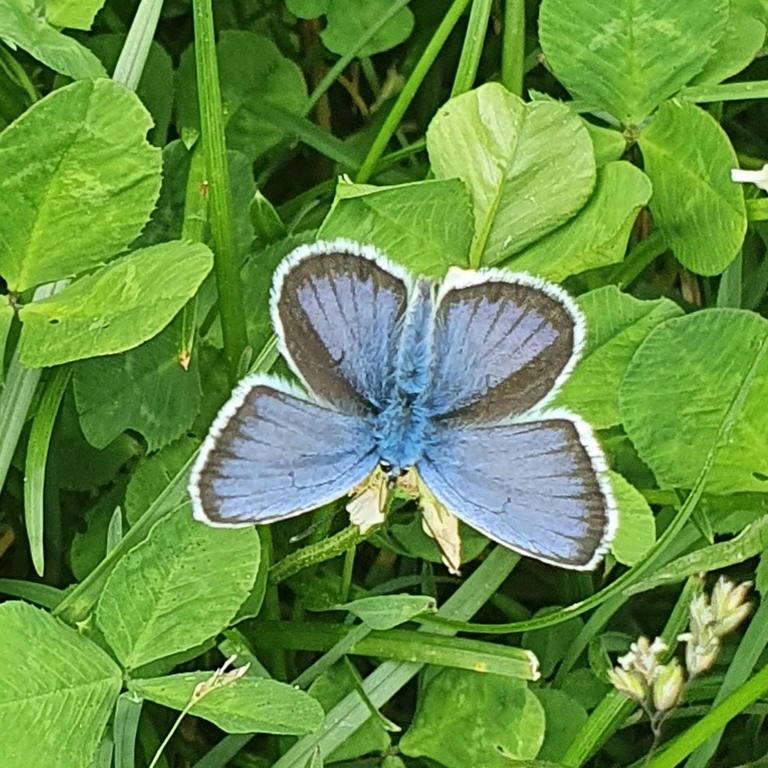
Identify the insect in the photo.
Plebejus argus
